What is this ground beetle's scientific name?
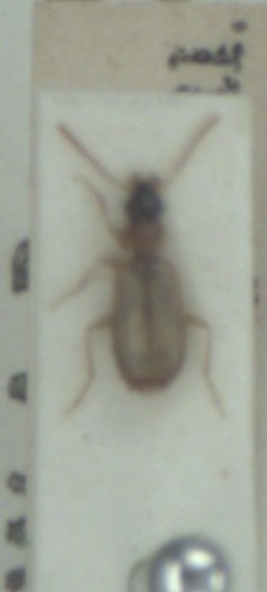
Philorhizus melanocephalus
